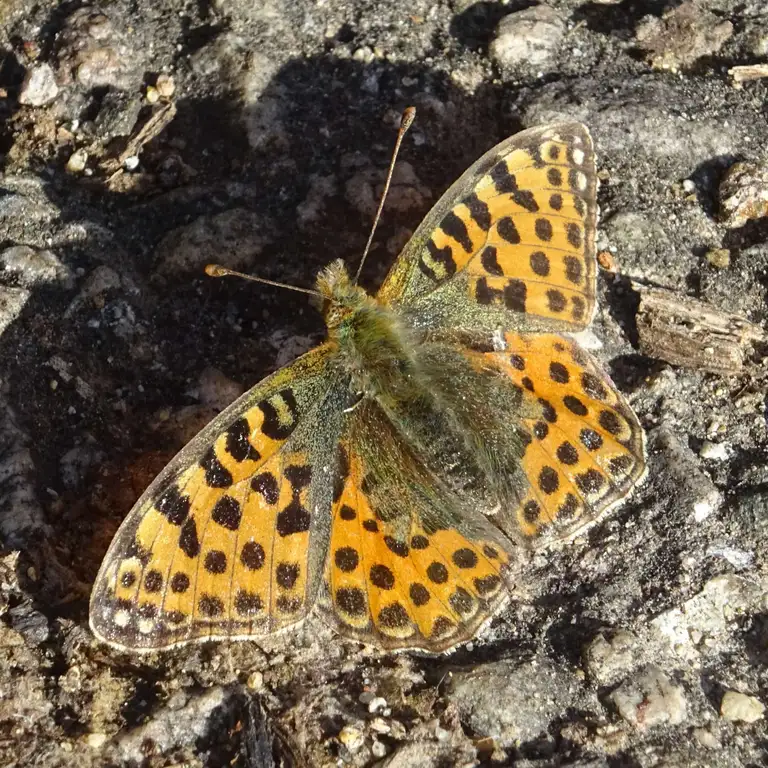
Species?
Issoria lathonia
